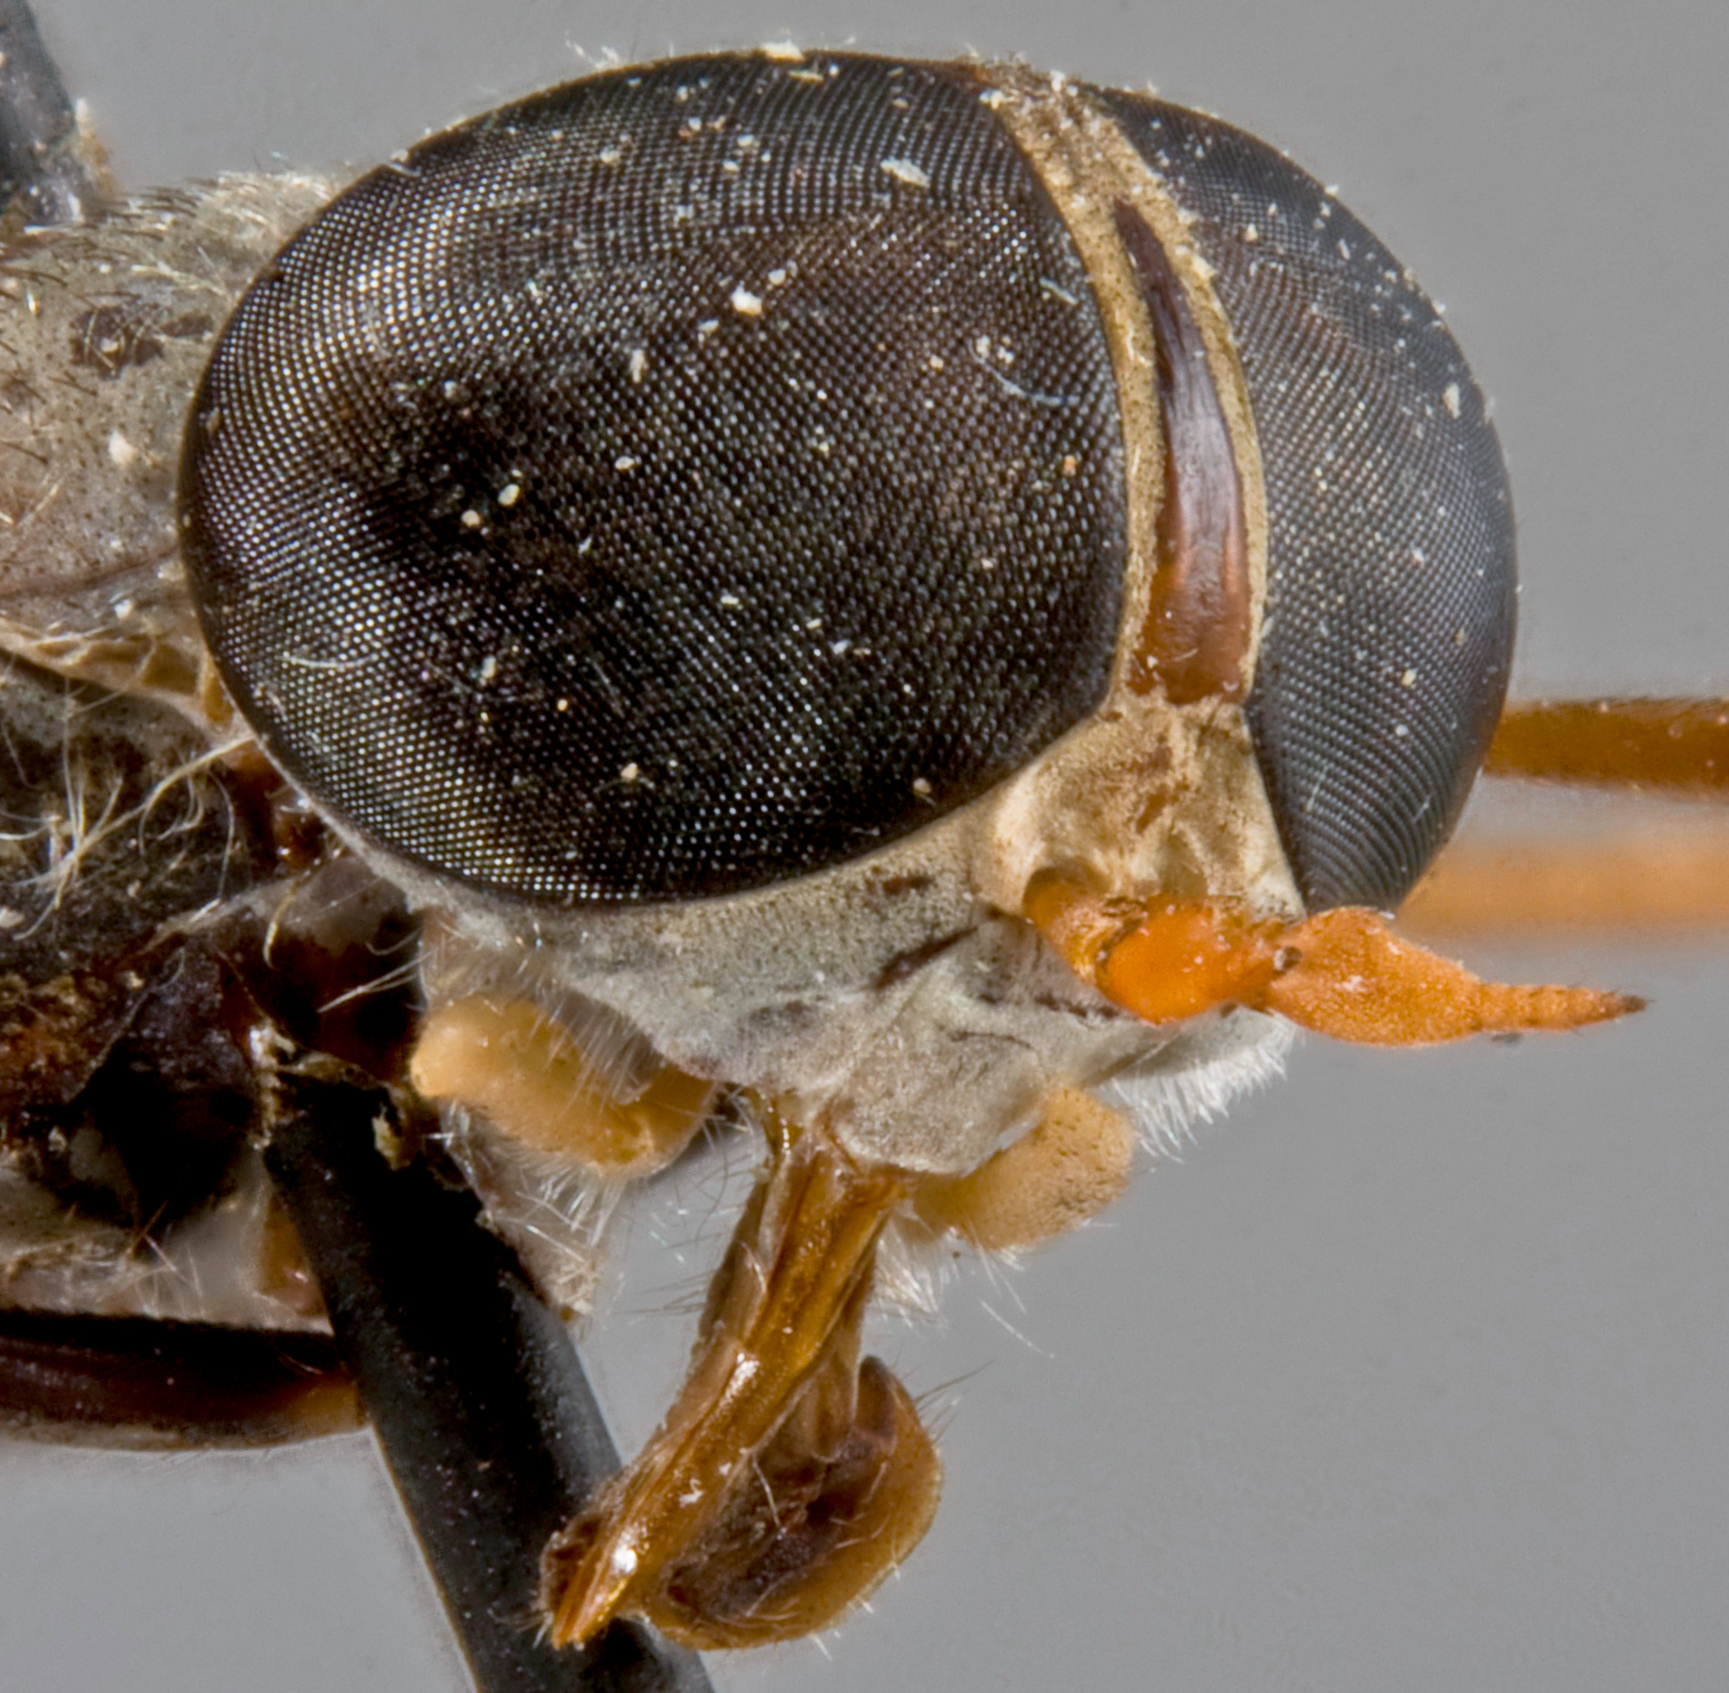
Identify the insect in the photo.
Tabanus acuminaris
